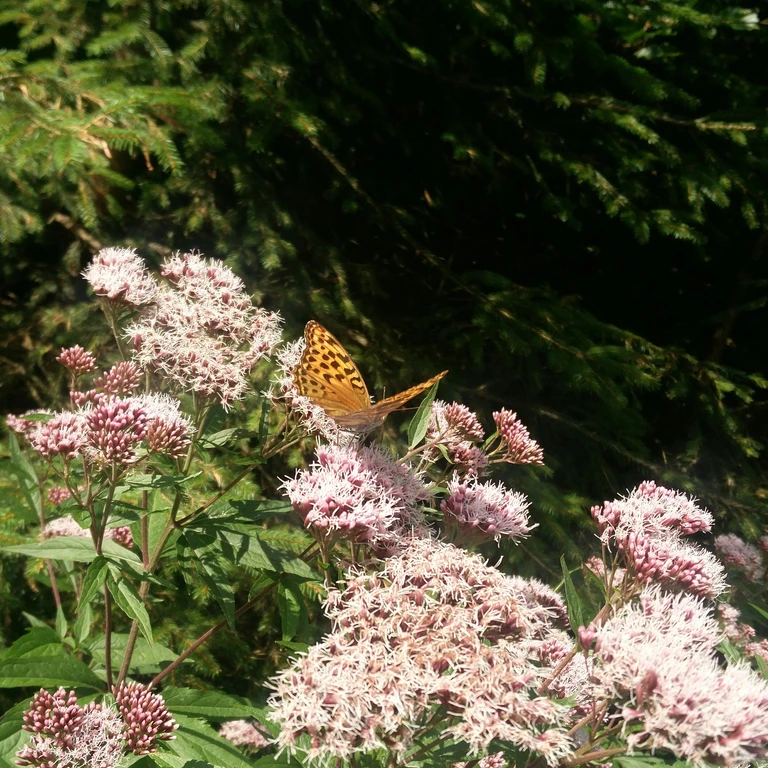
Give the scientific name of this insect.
Argynnis paphia
